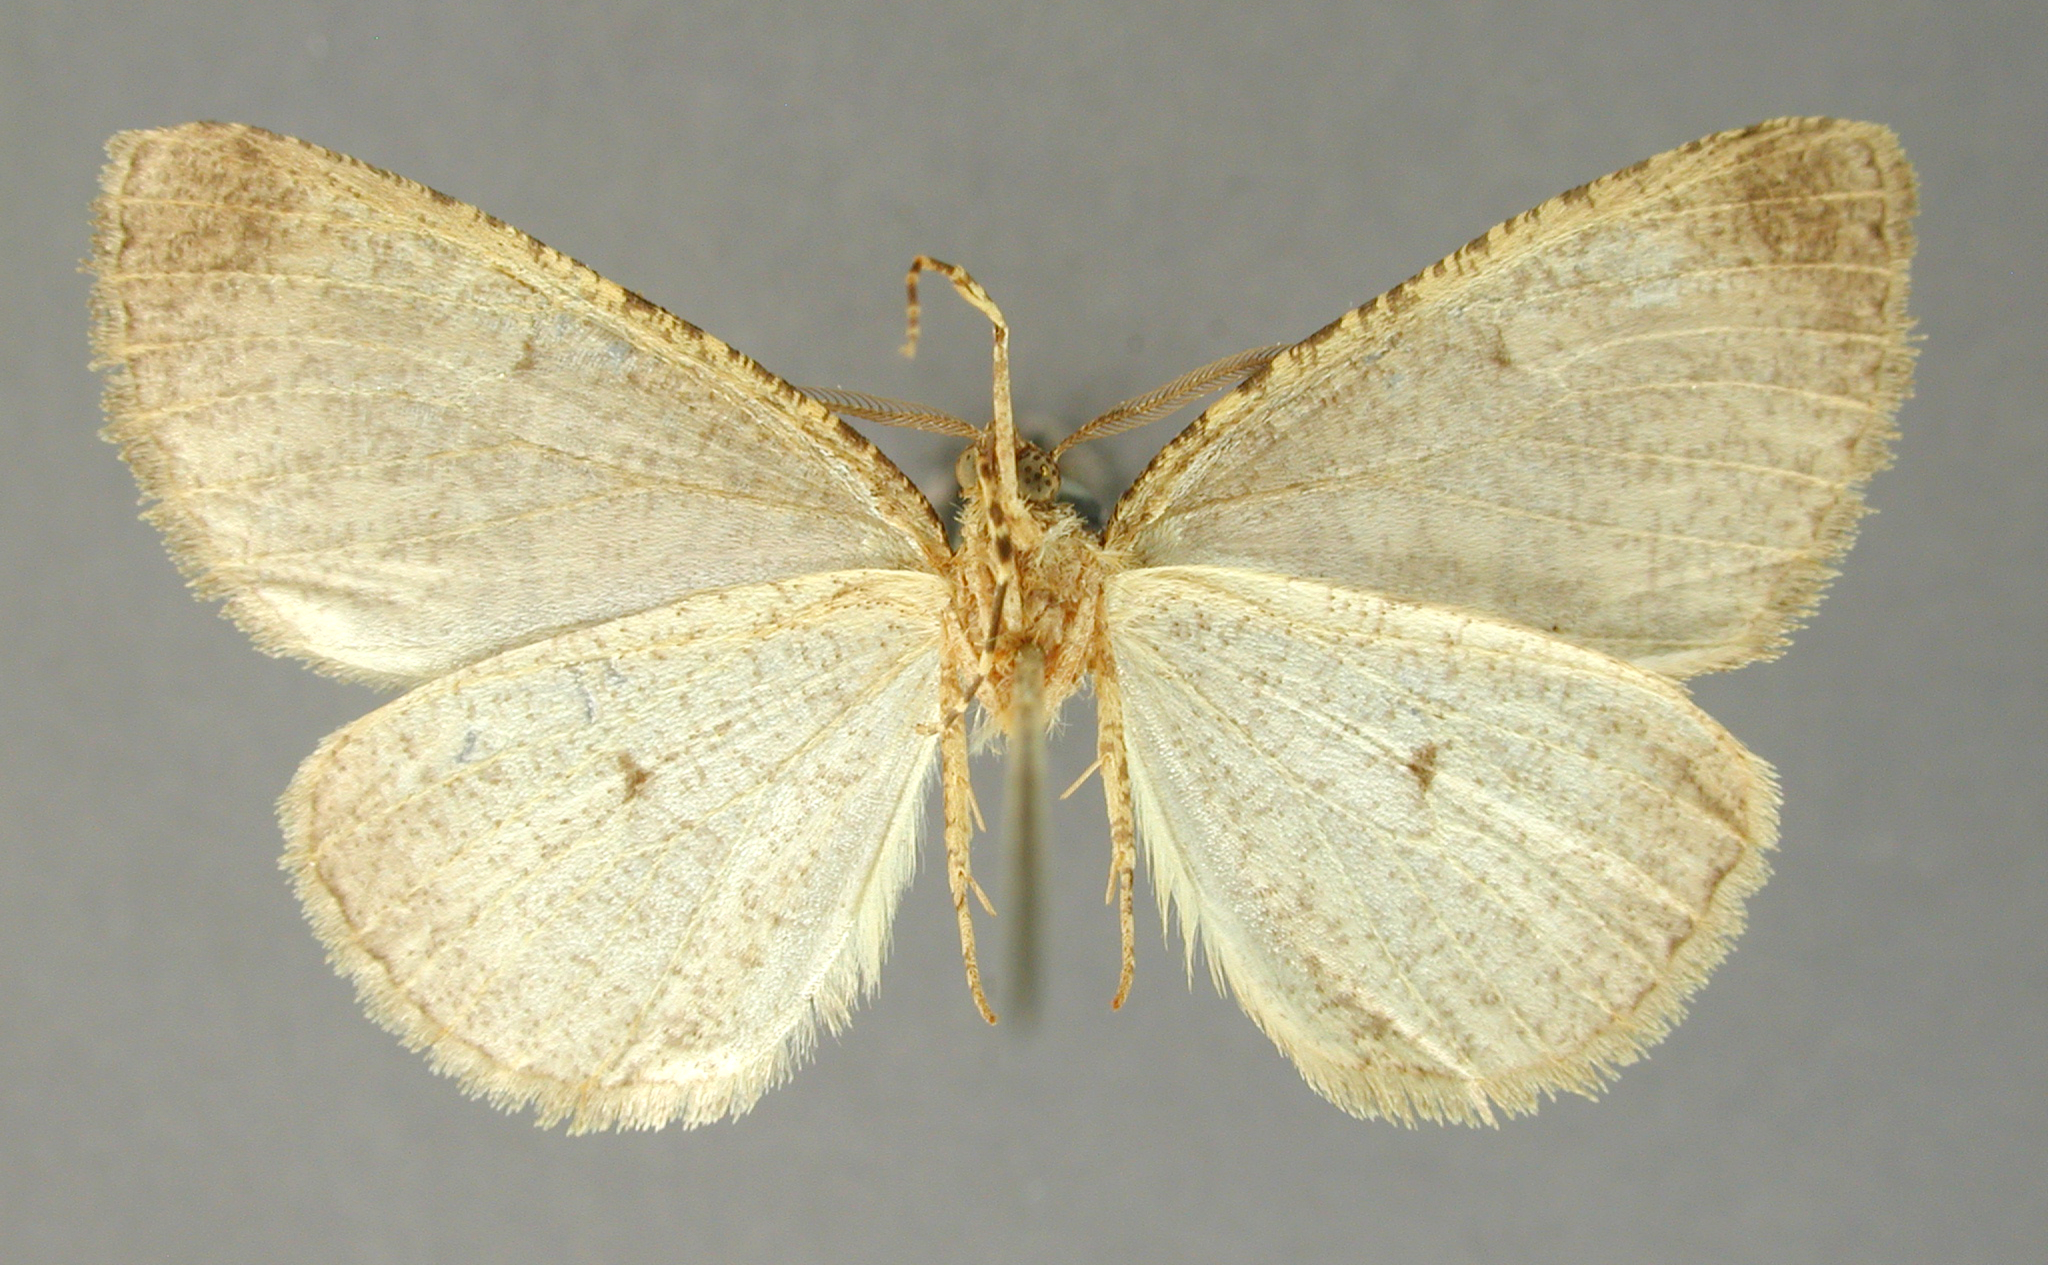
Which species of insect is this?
Pherotesia indistincta
